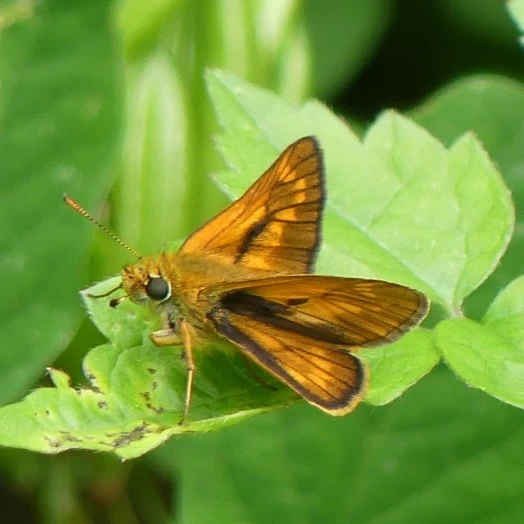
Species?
Ochlodes sylvanus (also Ochlodes venata)
